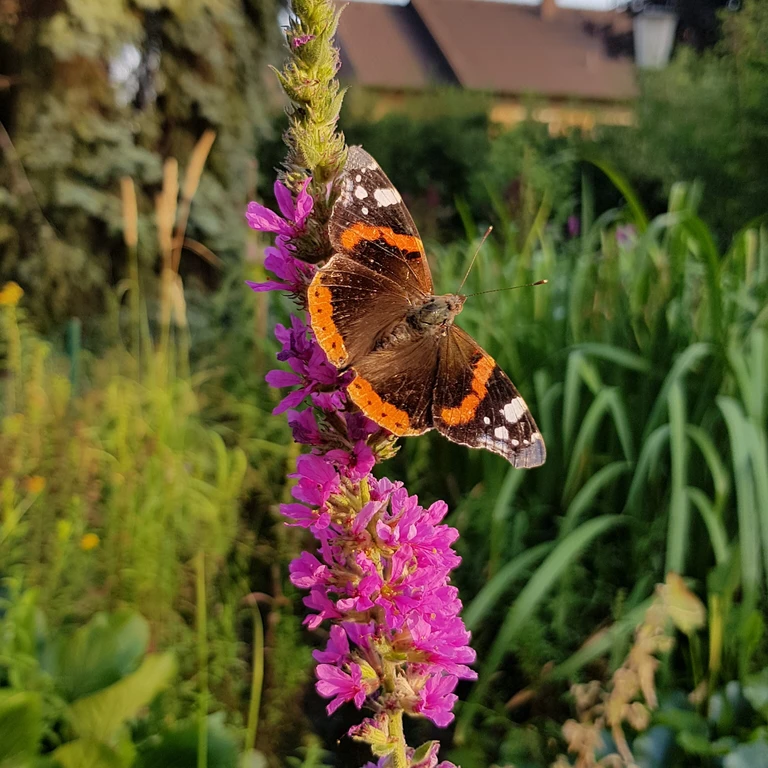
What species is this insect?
Vanessa atalanta
